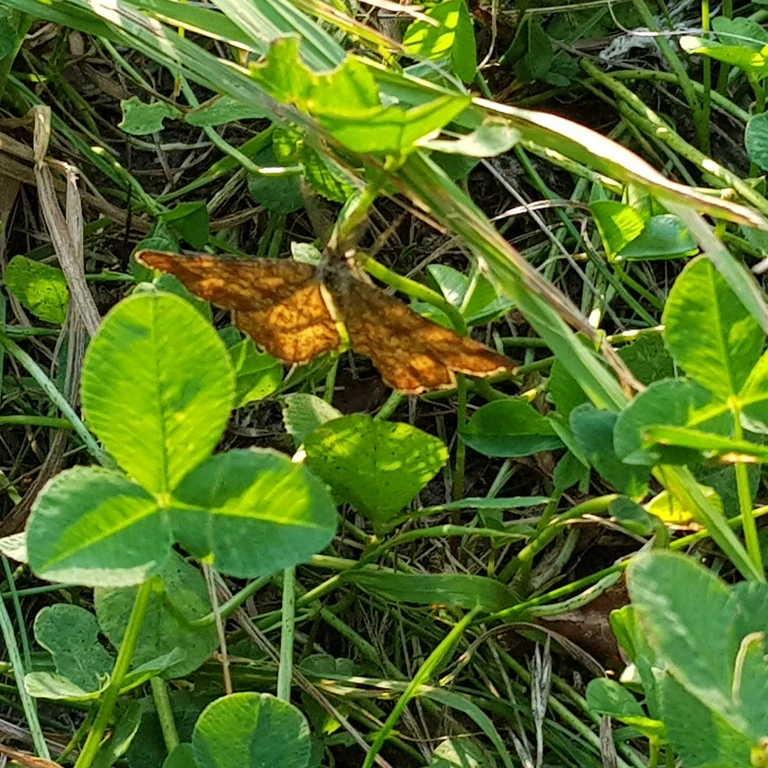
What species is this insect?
Ematurga atomaria
